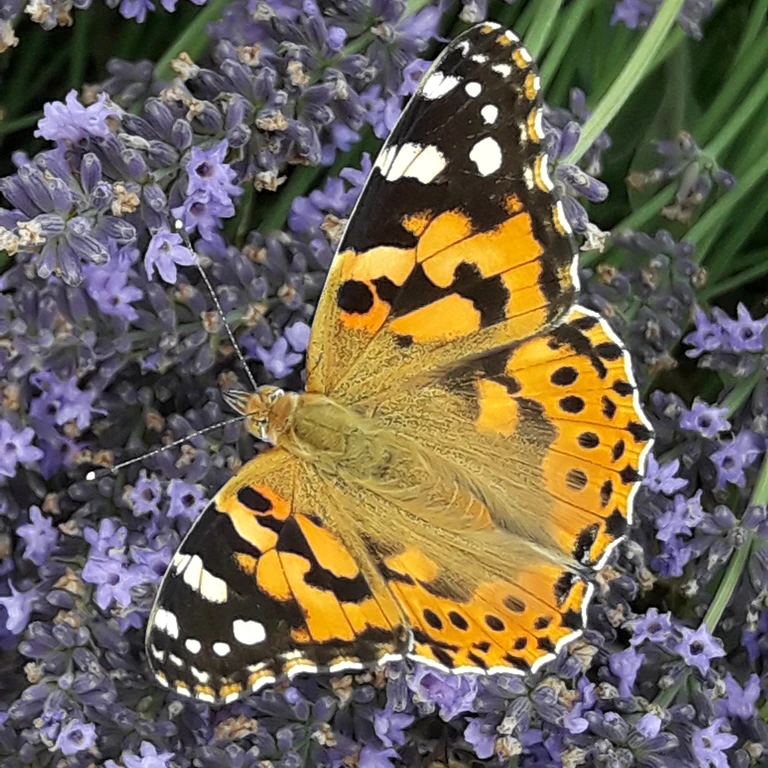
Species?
Vanessa cardui
